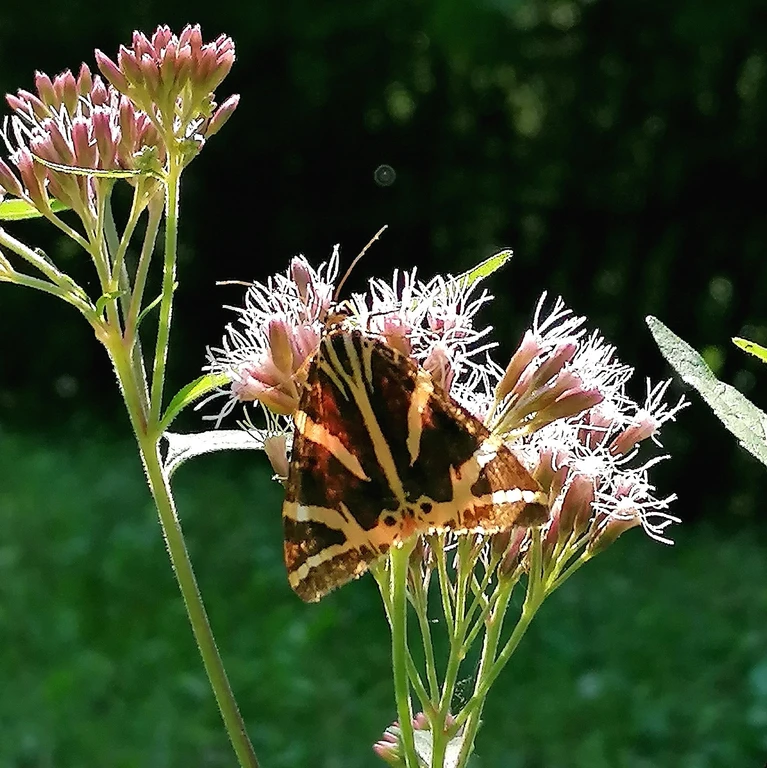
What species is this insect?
Euplagia quadripunctaria
